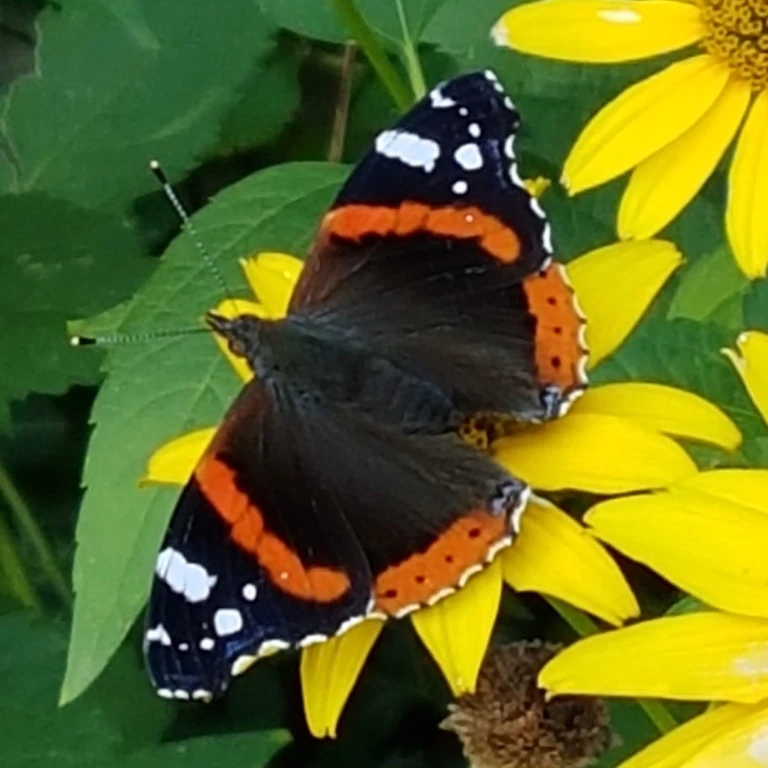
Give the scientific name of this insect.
Vanessa atalanta
